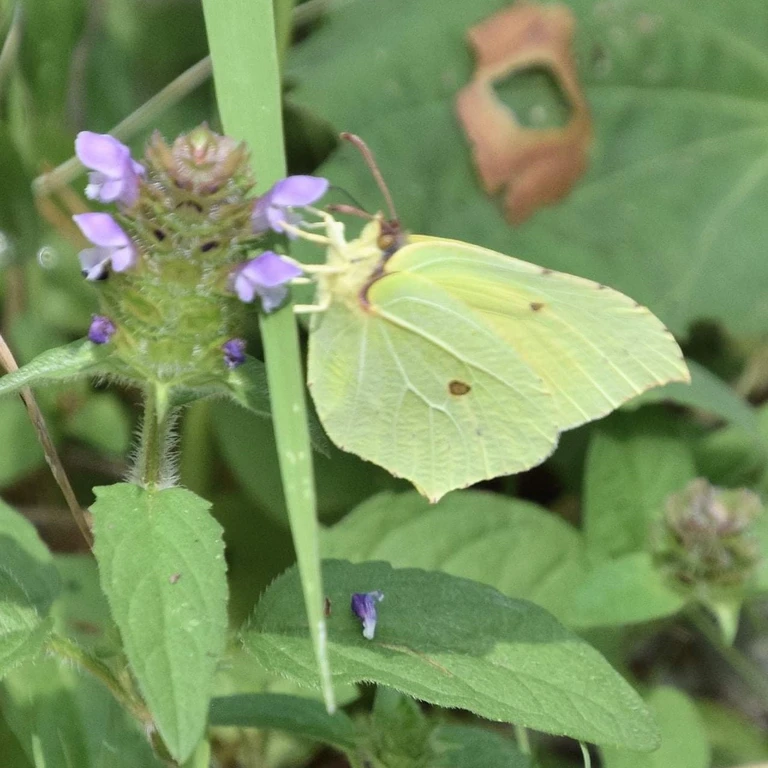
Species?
Gonepteryx rhamni
